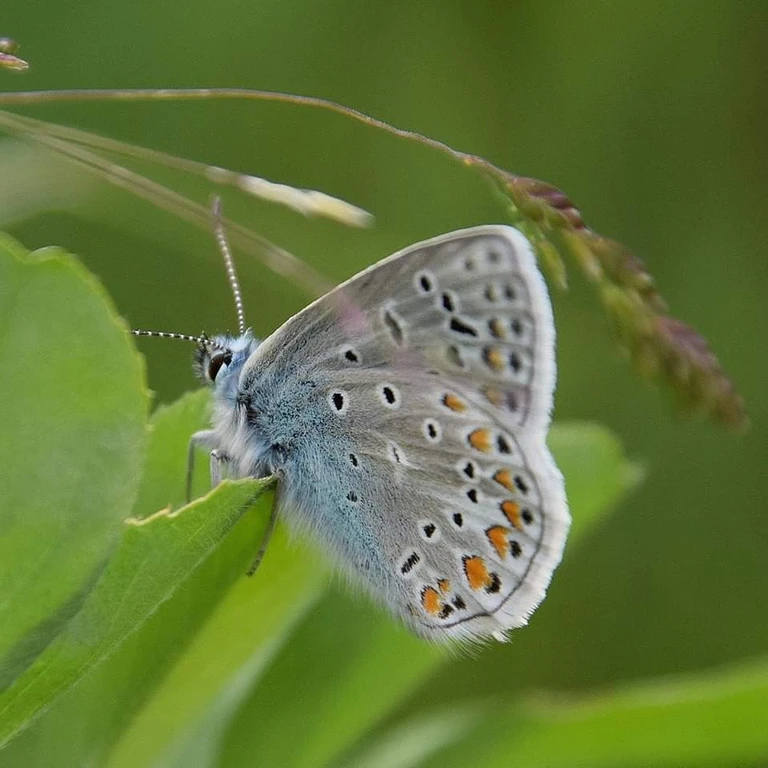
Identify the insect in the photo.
Polyommatus icarus
